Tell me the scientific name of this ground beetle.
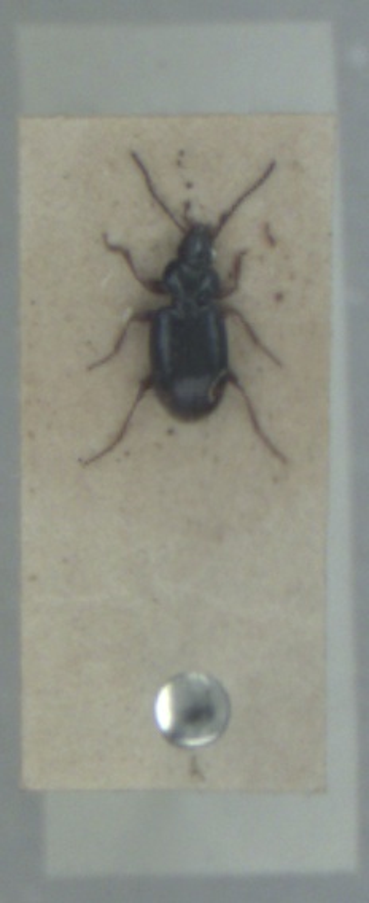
Bembidion guttula
